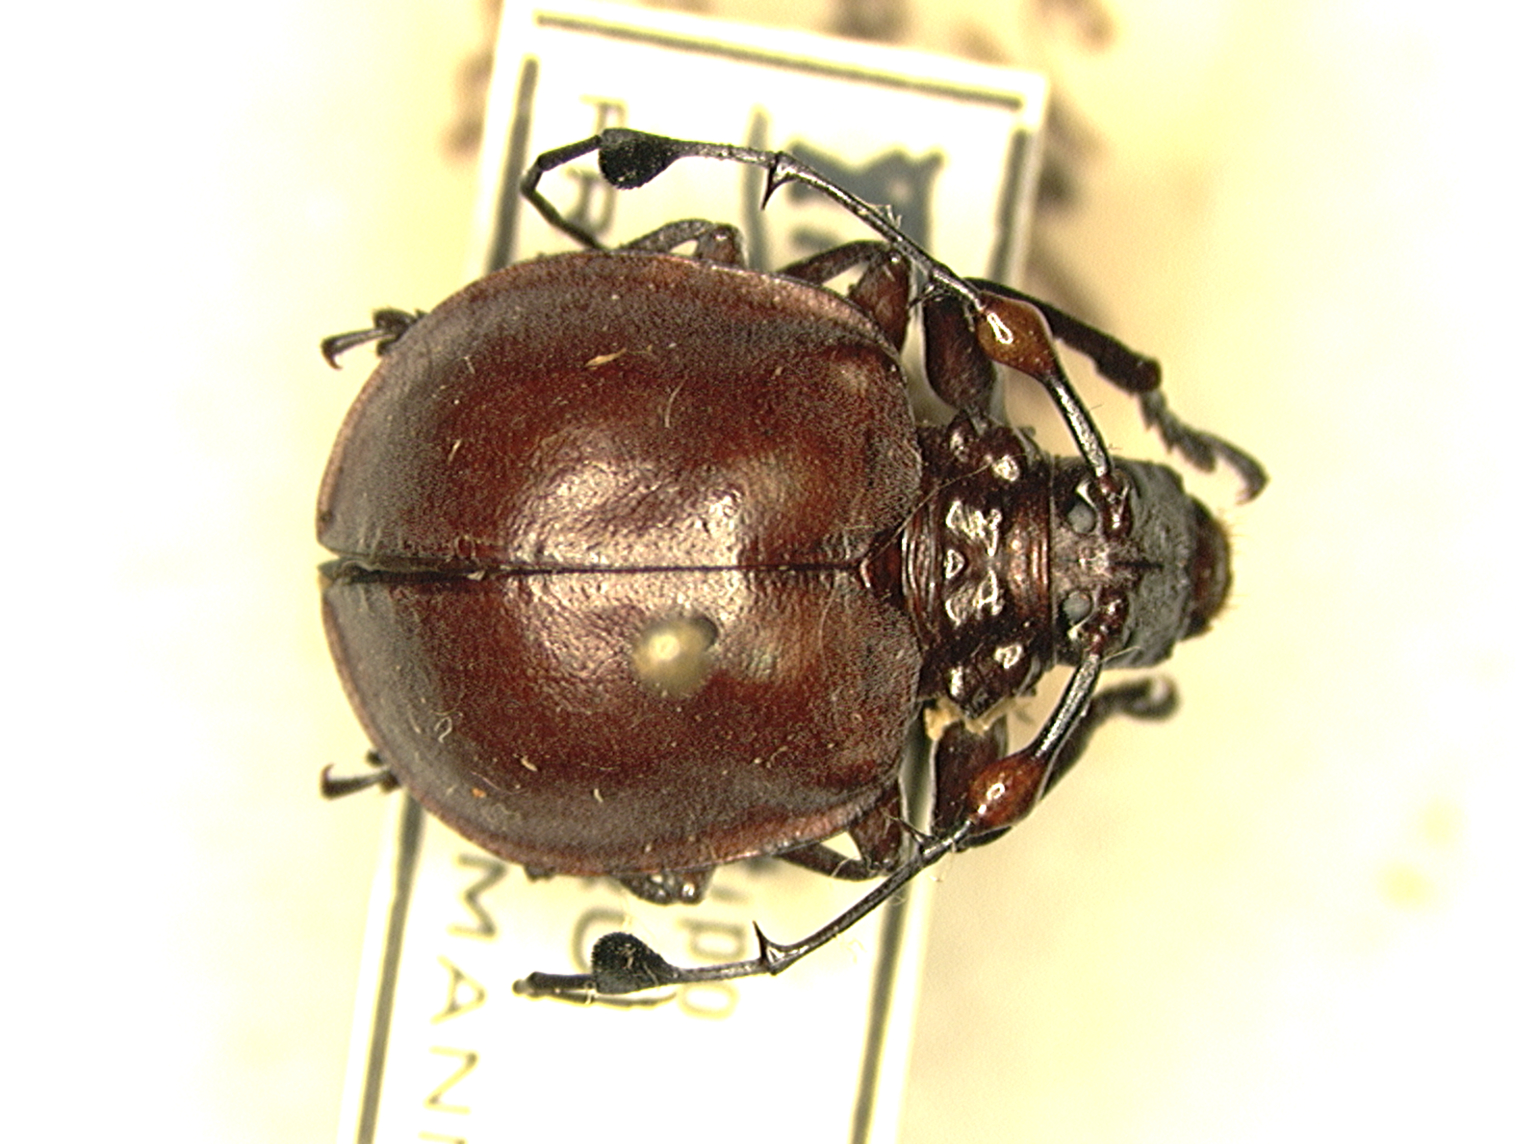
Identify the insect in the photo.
Cyclopeplus peruvianus
